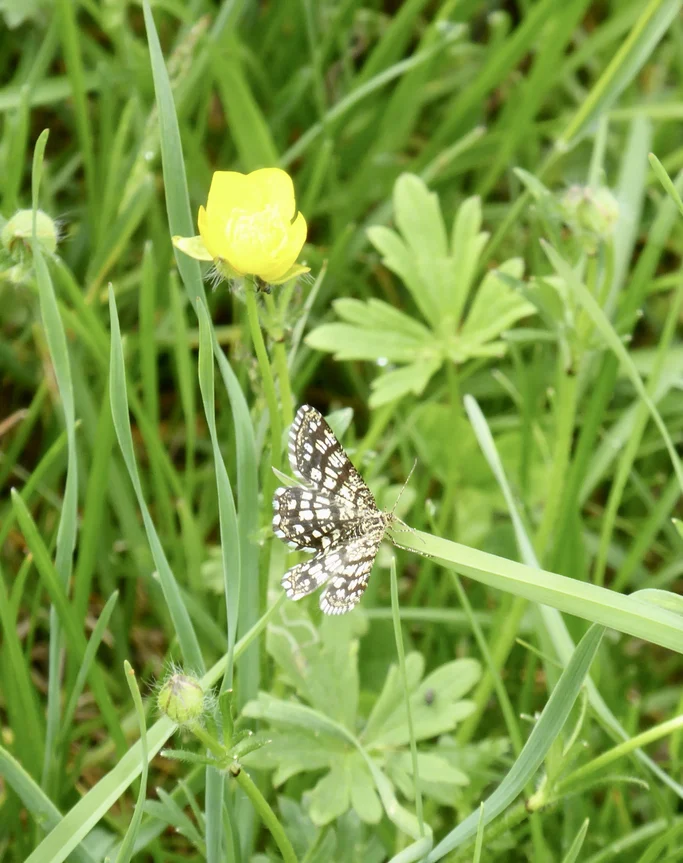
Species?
Chiasmia clathrata
